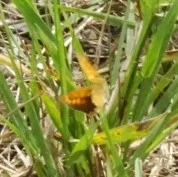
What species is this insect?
Ochlodes sylvanus (also Ochlodes venata)
